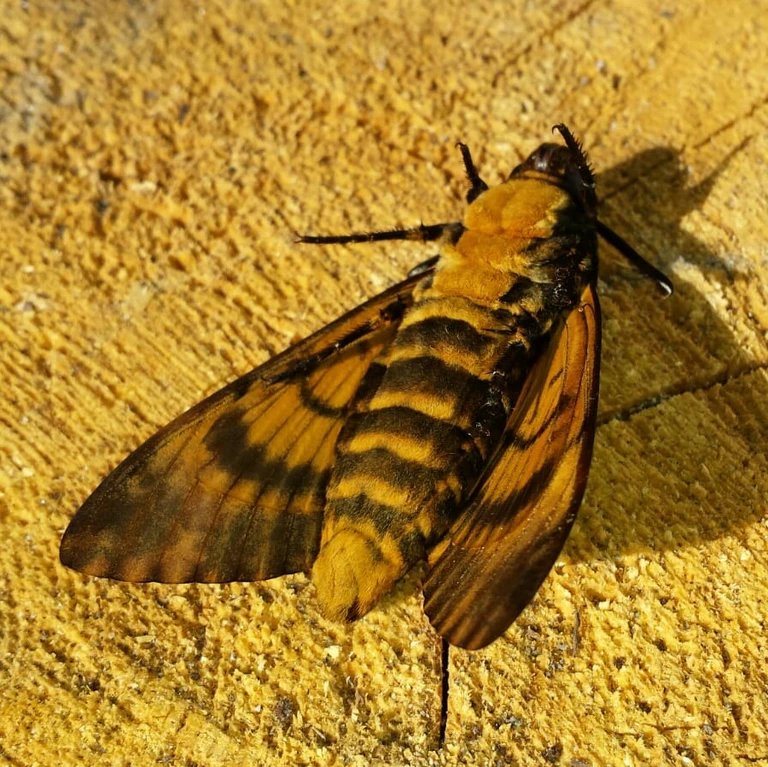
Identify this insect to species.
Acherontia atropos
